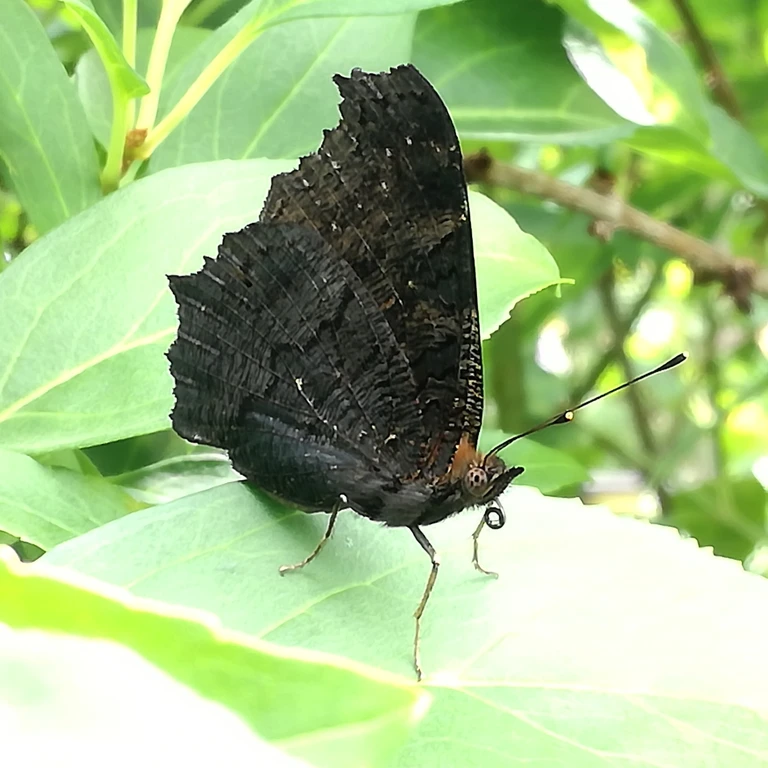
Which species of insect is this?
Aglais io
